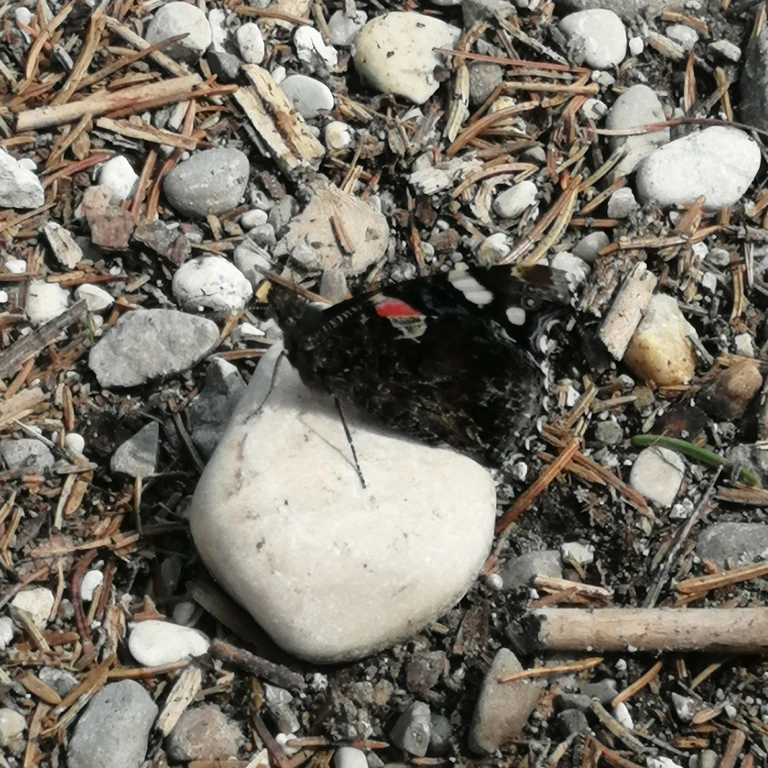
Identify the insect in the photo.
Vanessa atalanta
